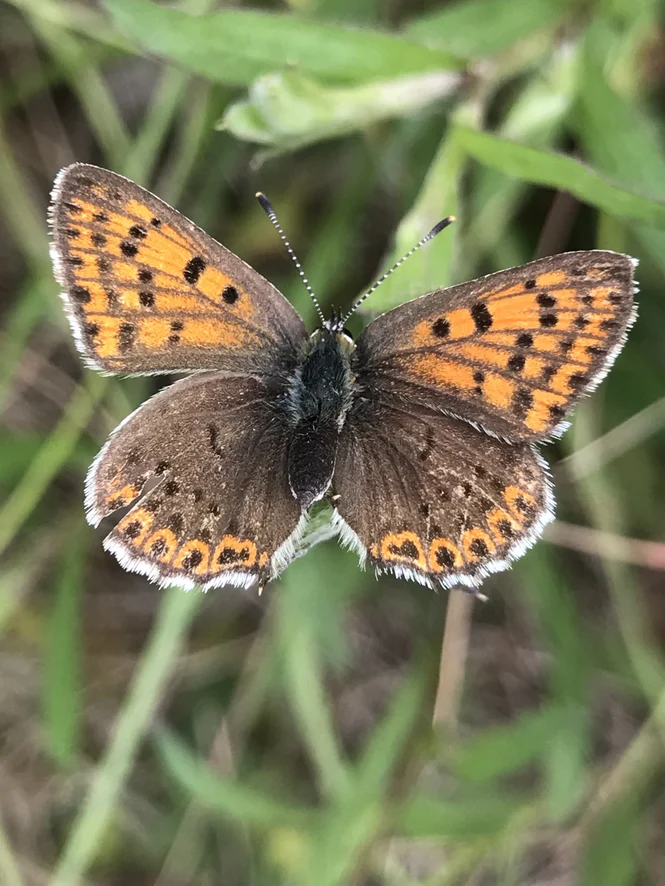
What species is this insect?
Lycaena tityrus (also Loweia tityrus)
